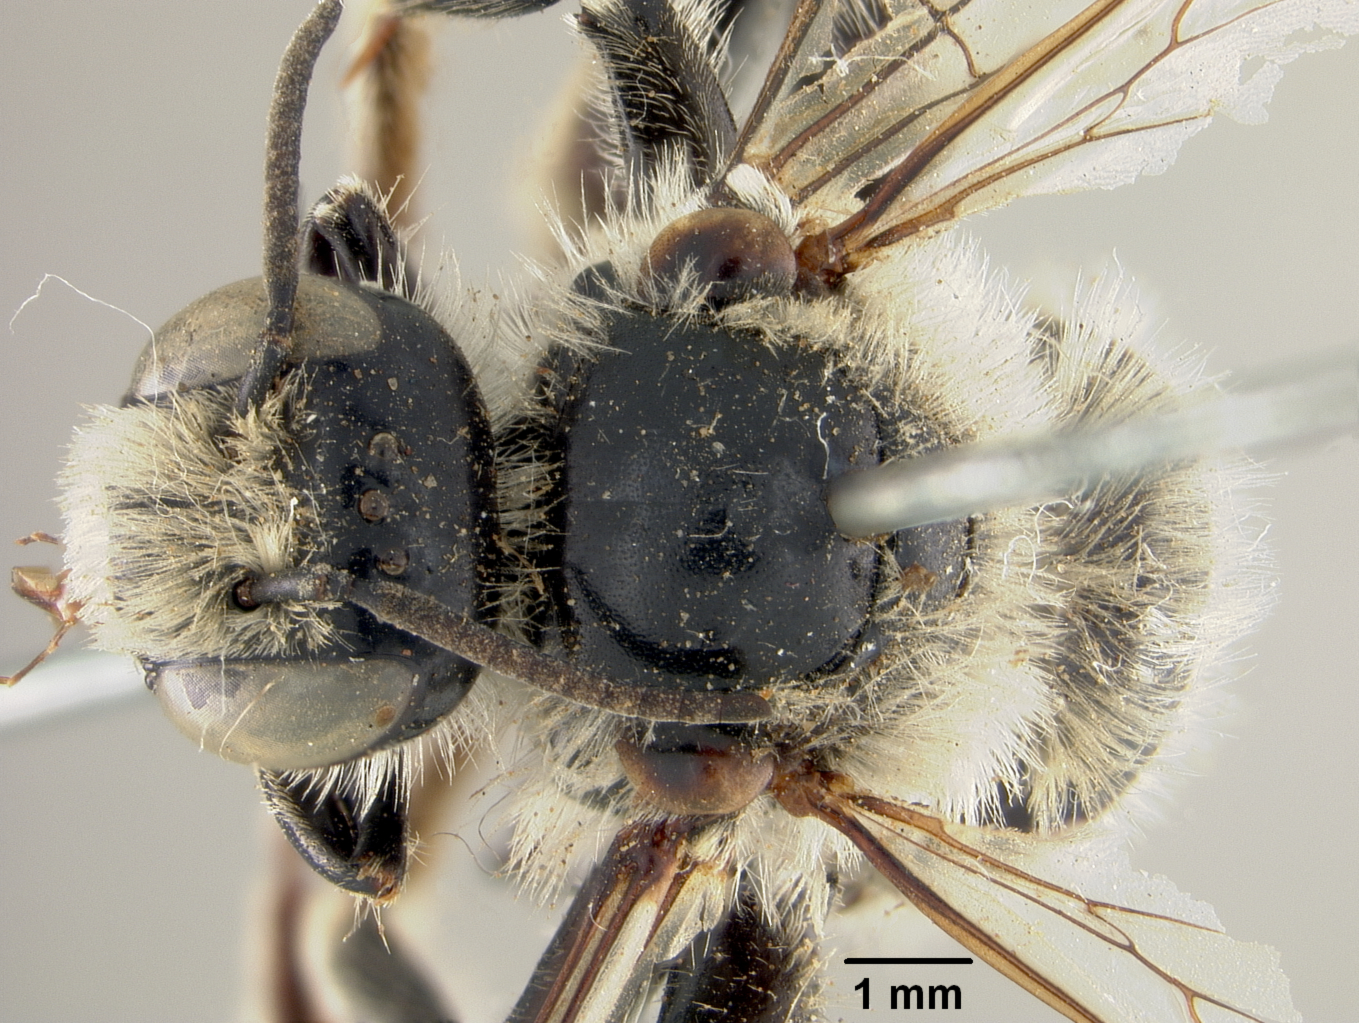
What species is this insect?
Diadasia megamorpha
